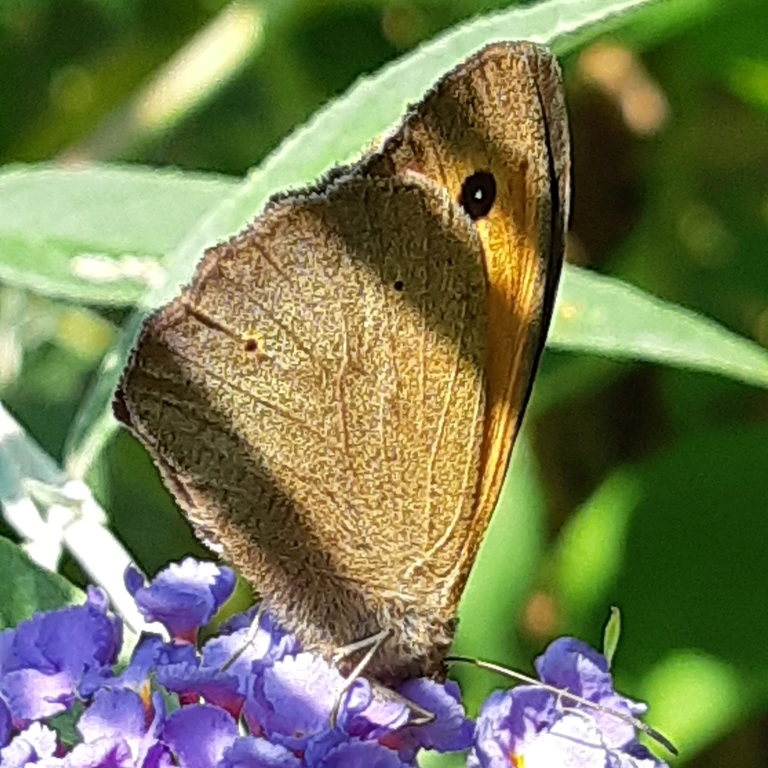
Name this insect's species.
Maniola jurtina
